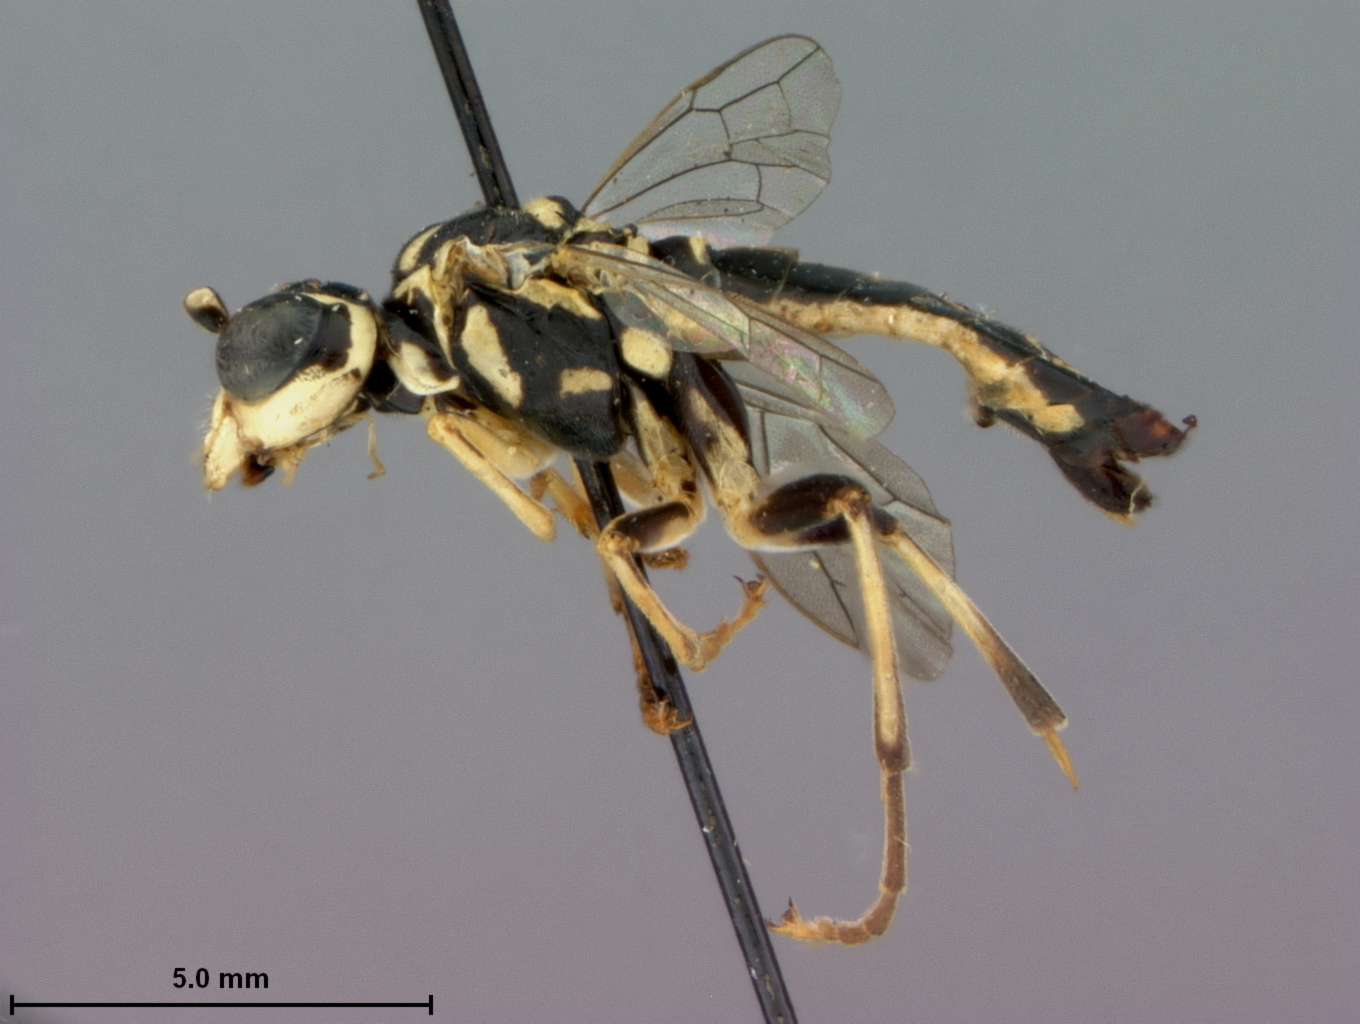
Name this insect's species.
Tenthredella fisheri
